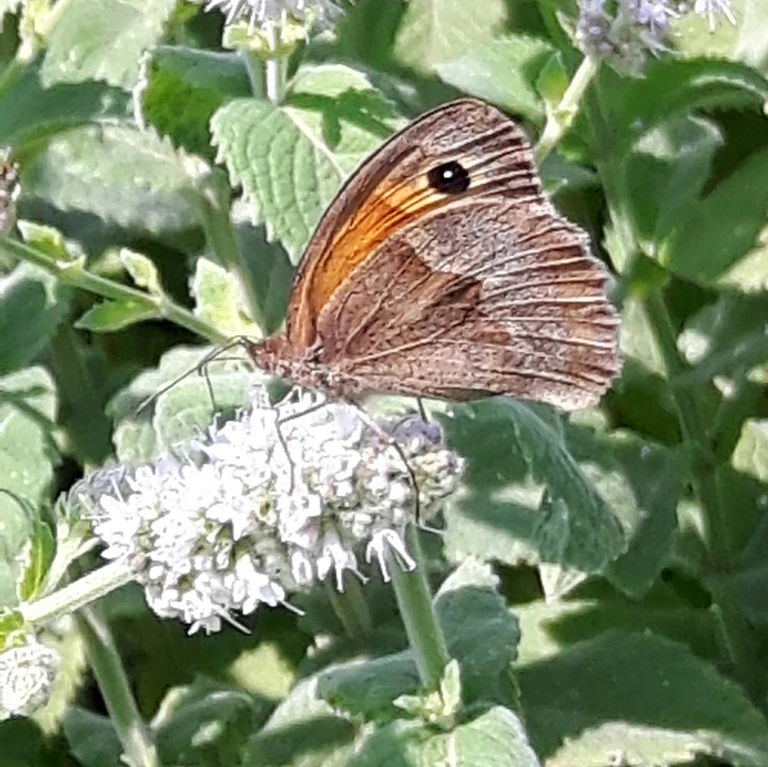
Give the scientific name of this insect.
Maniola jurtina
